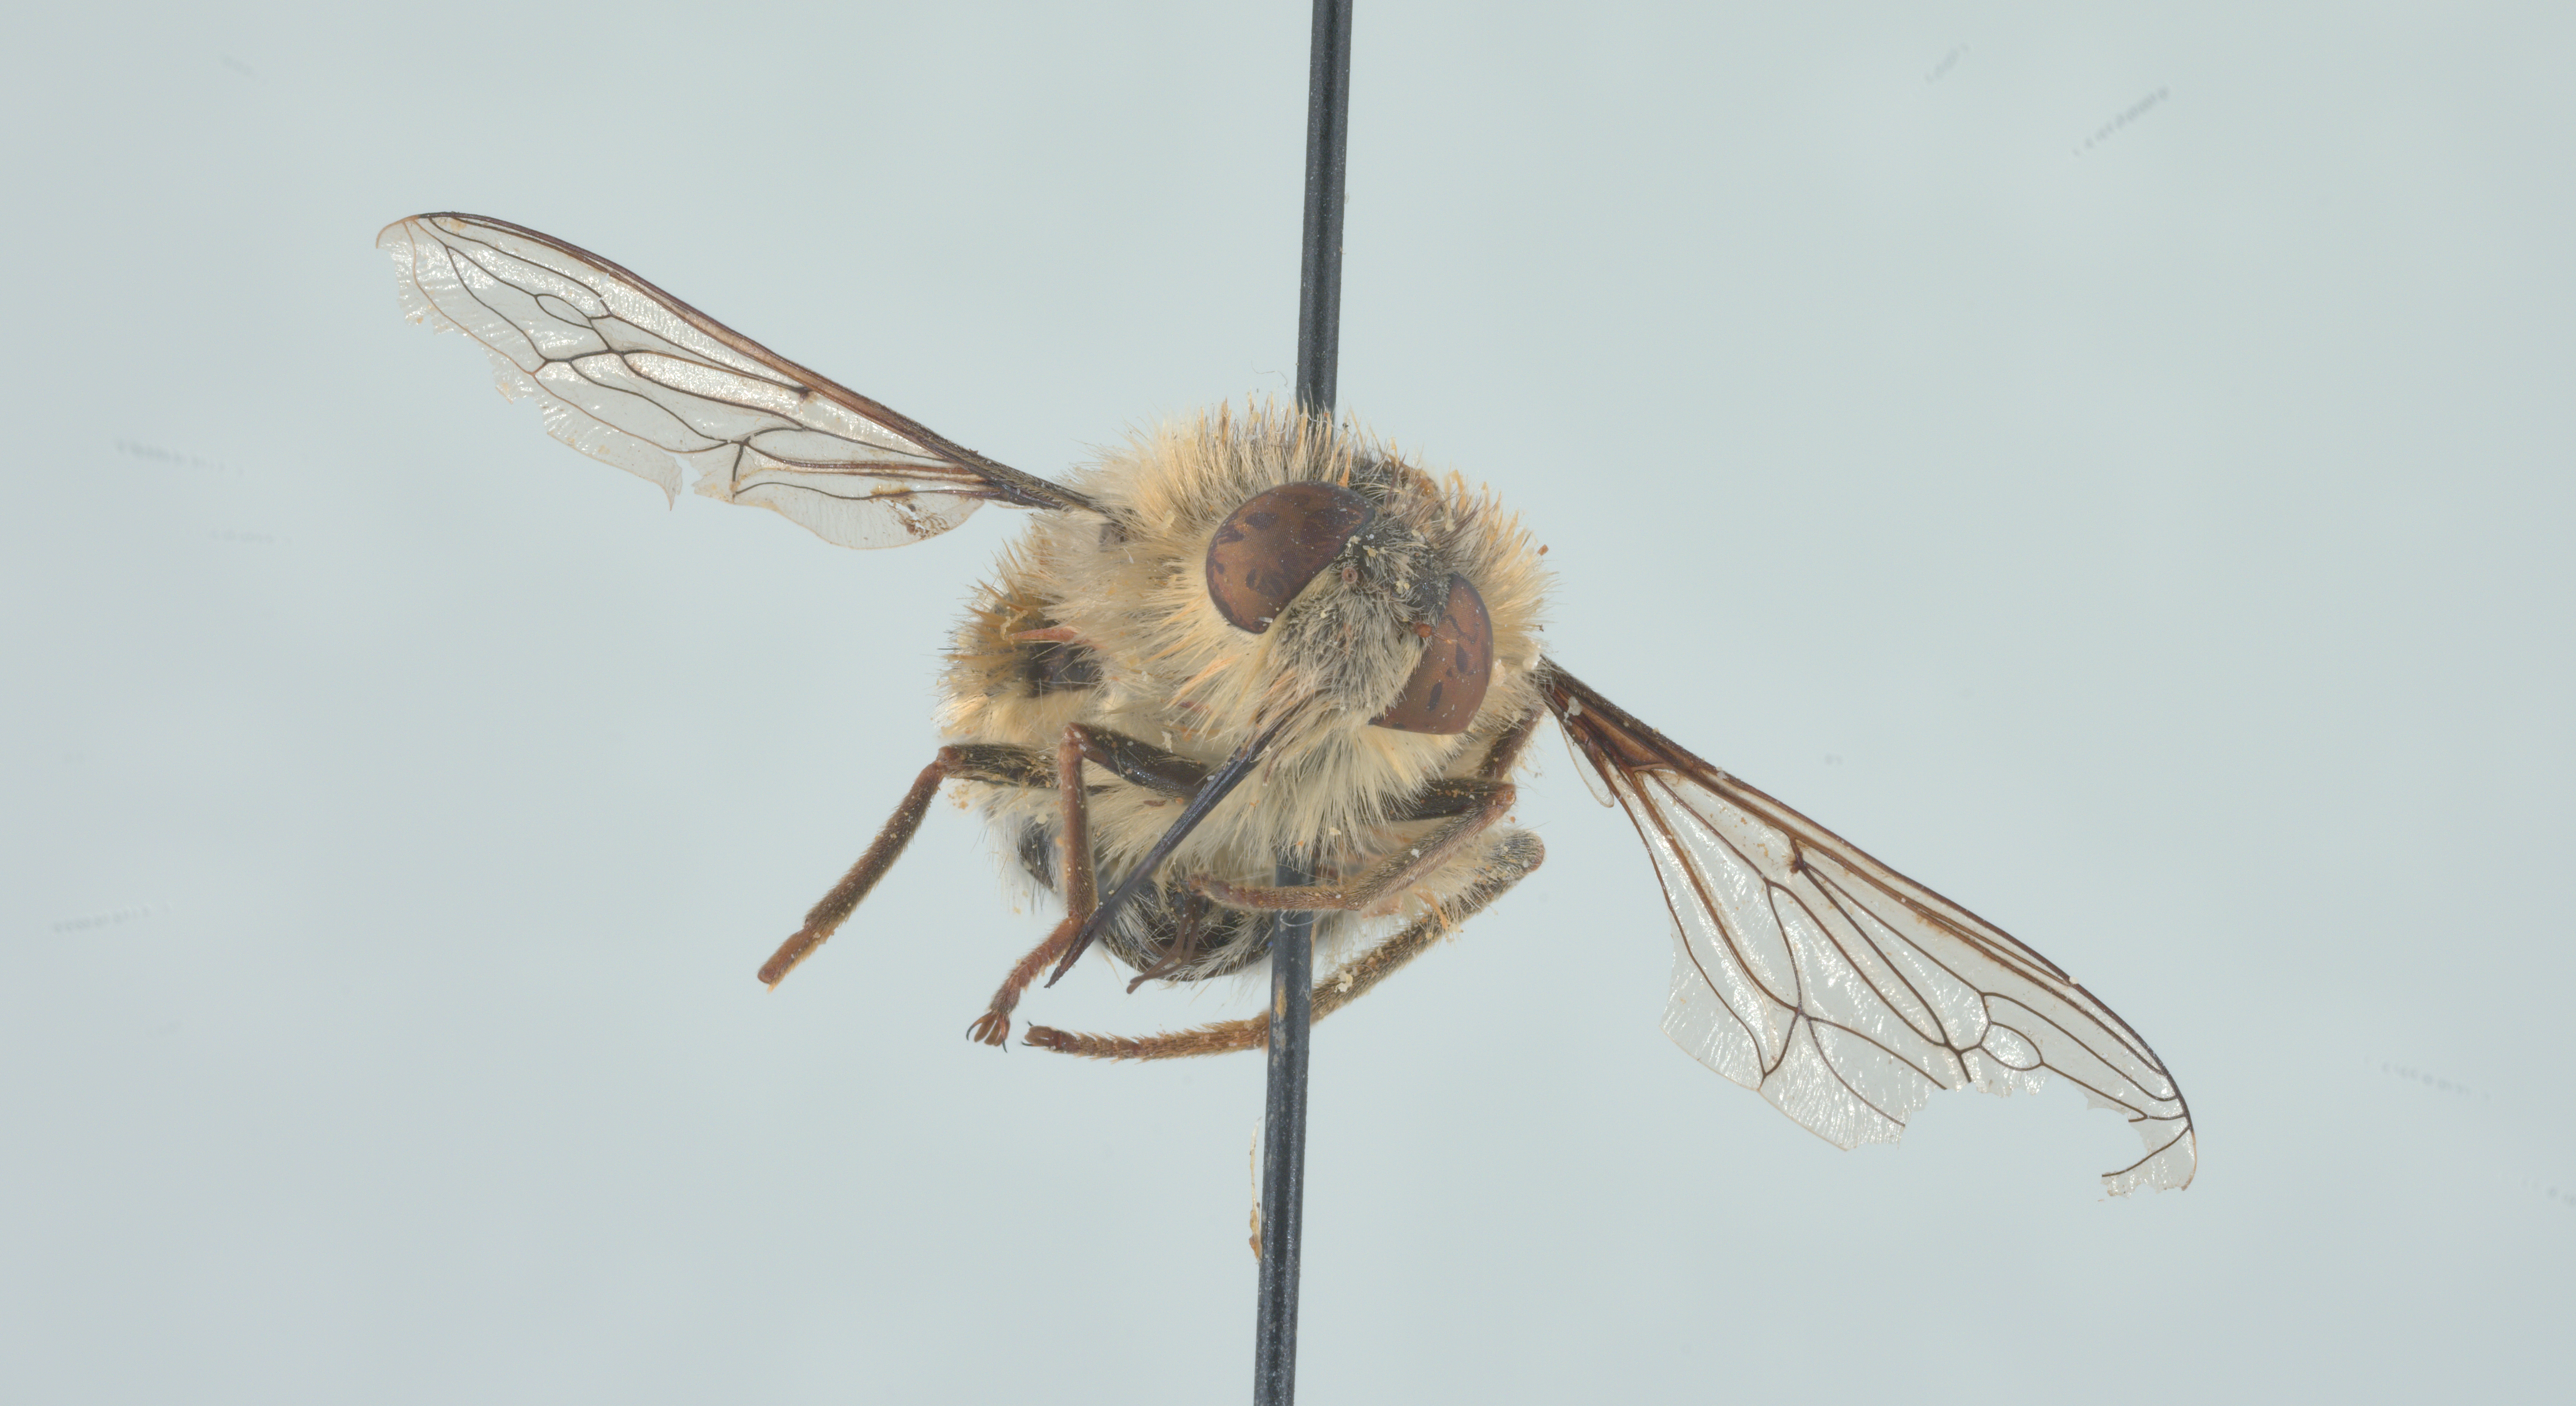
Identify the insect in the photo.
Fallenia fasciata
